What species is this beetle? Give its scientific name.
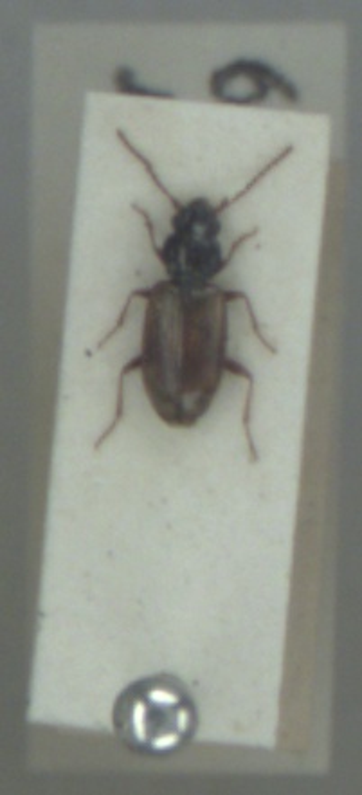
Bembidion ephippium
